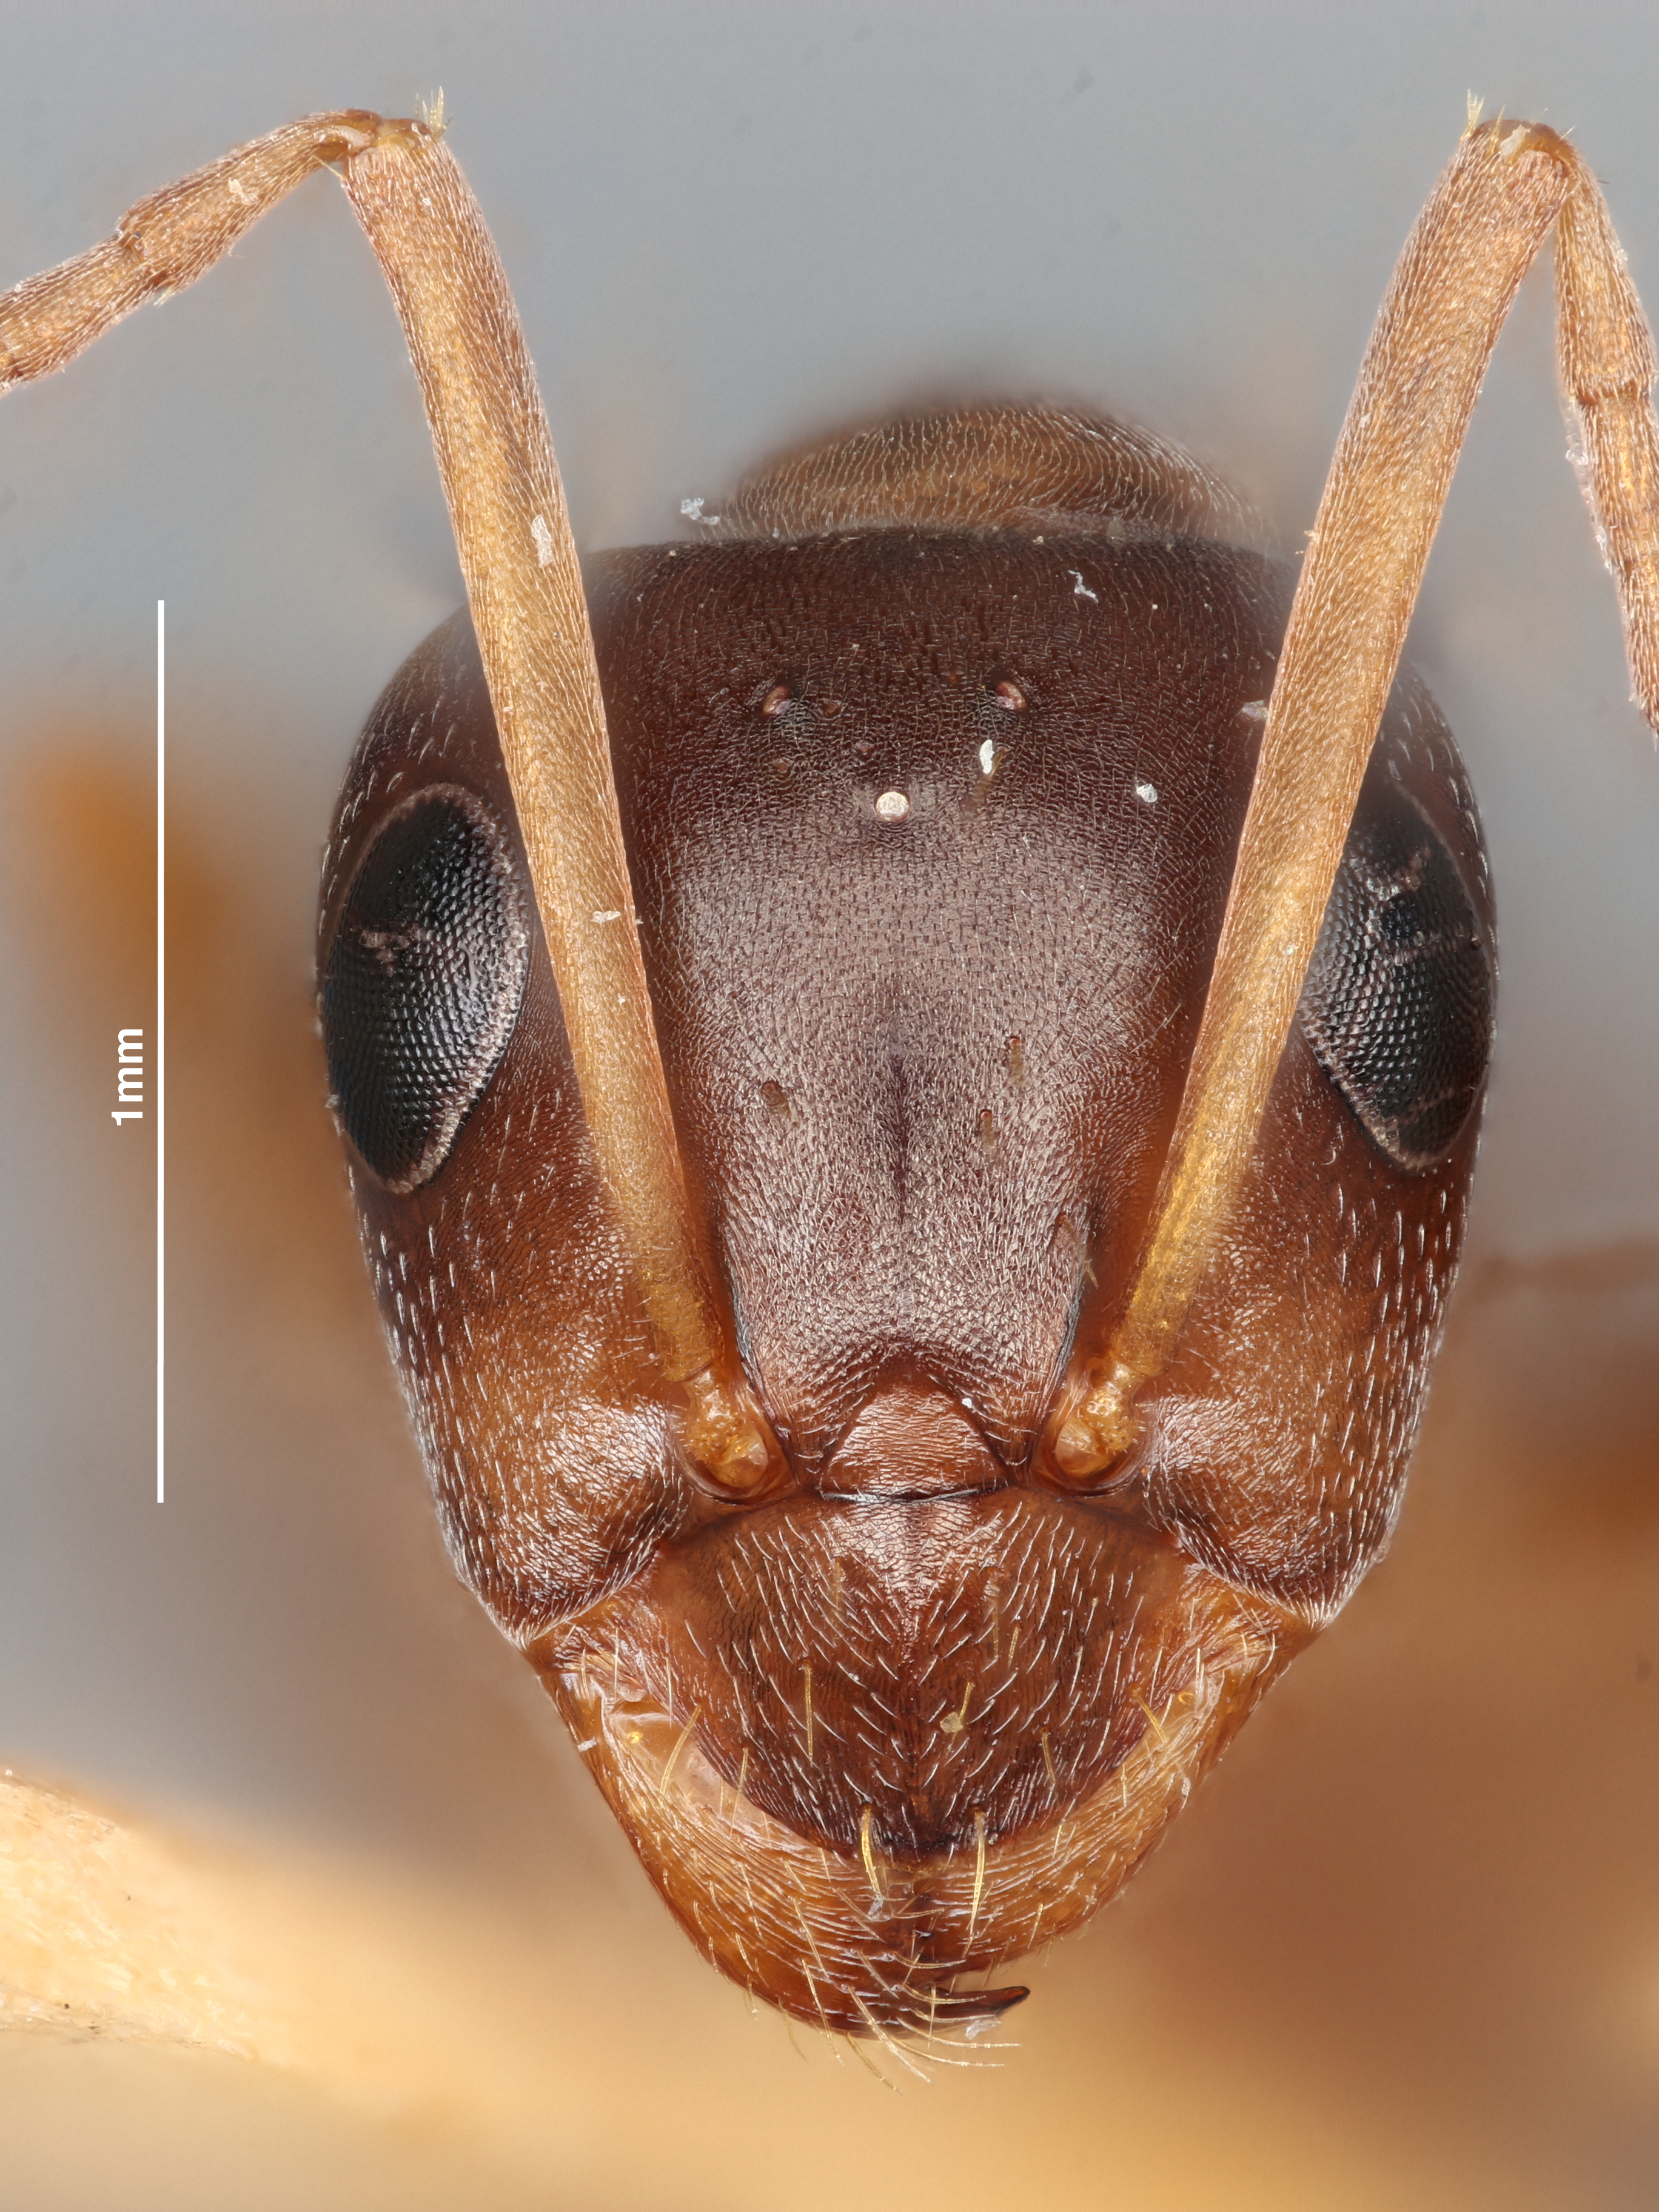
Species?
Formica microgyna
